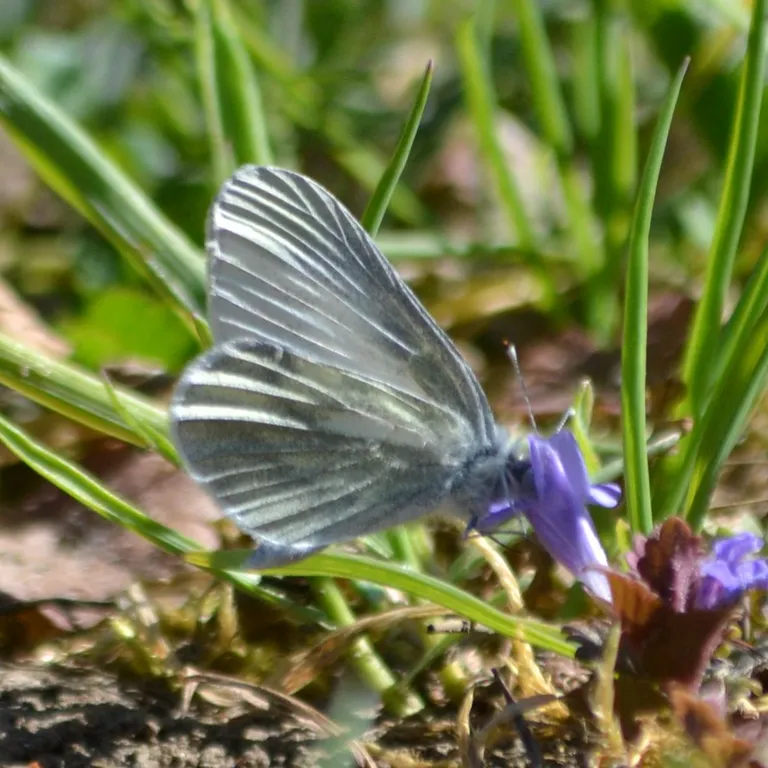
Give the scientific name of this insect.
Leptidea sinapis/juvernica
